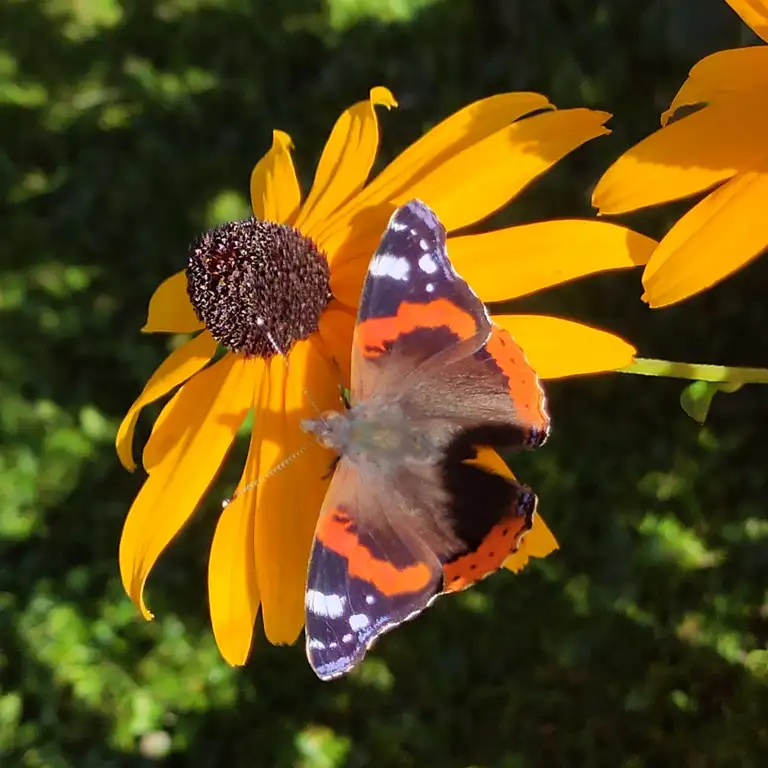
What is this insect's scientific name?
Vanessa atalanta
